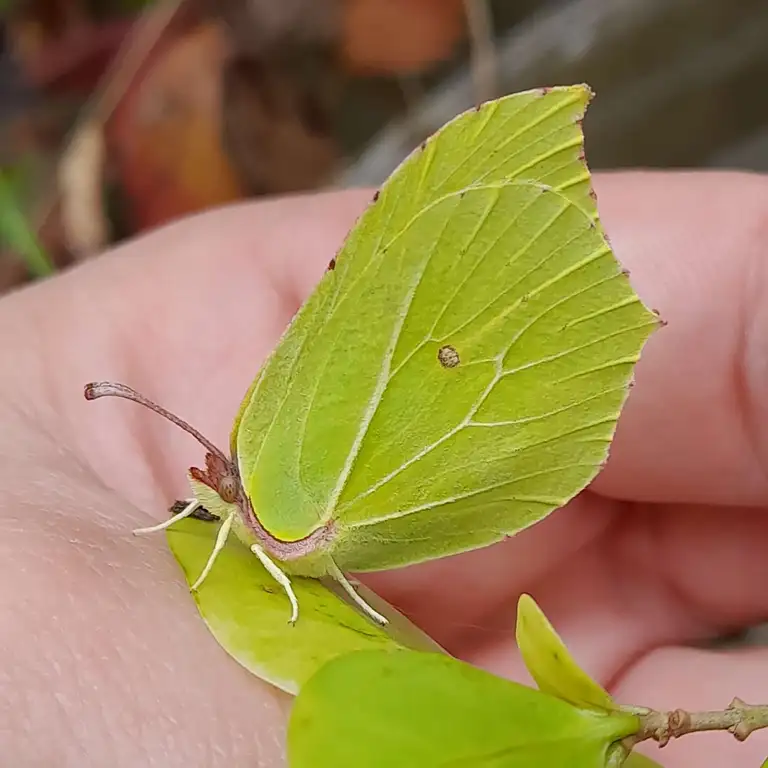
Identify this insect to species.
Gonepteryx rhamni
